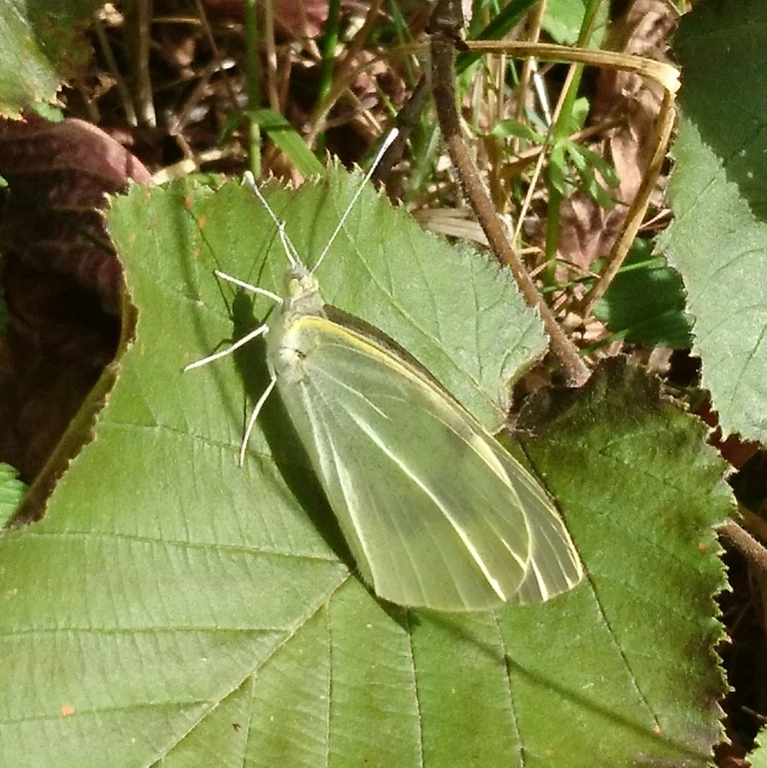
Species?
Pieris brassicae
